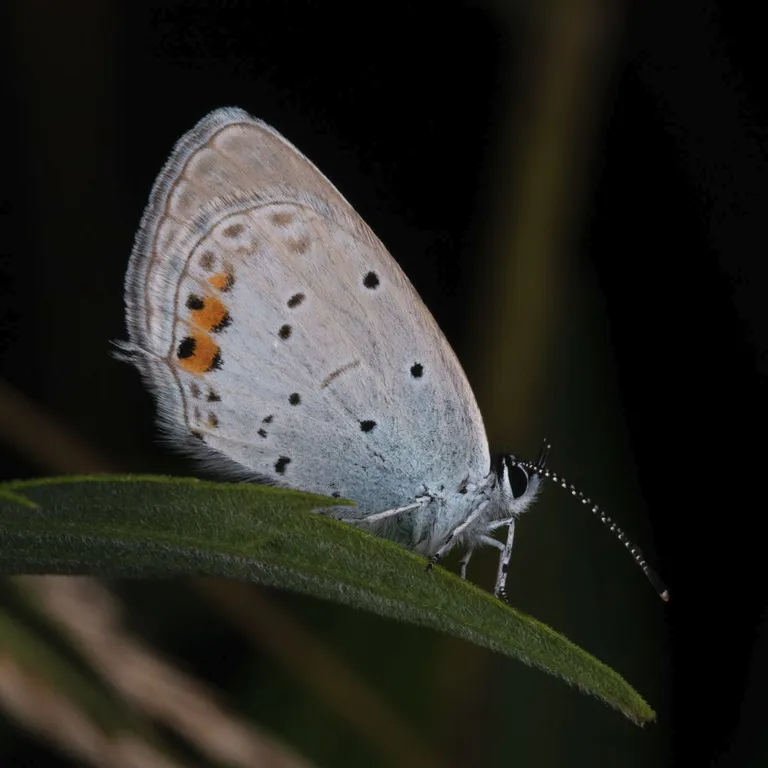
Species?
Cupido argiades (also Elkalyce argiades)
